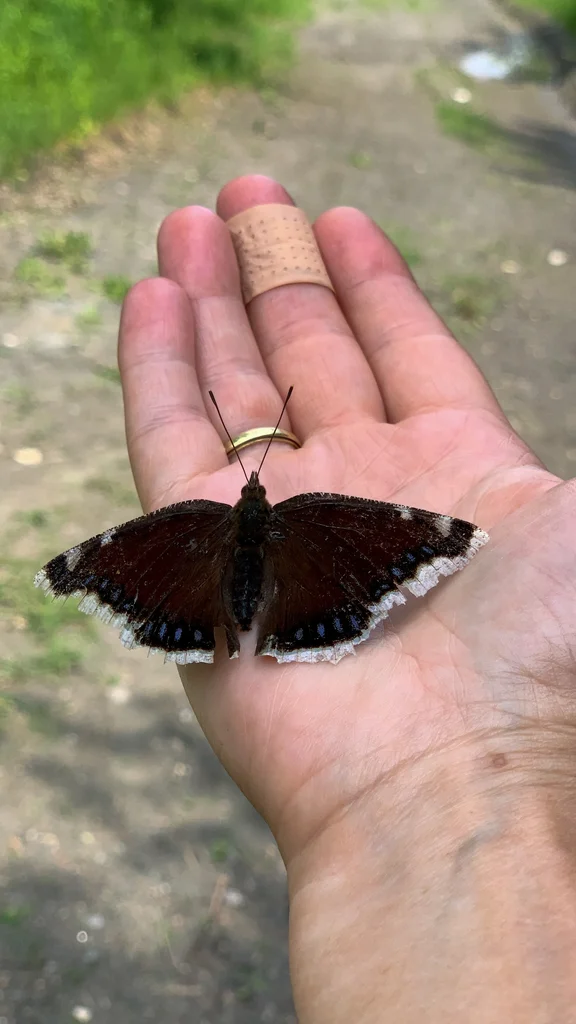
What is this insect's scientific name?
Nymphalis antiopa
